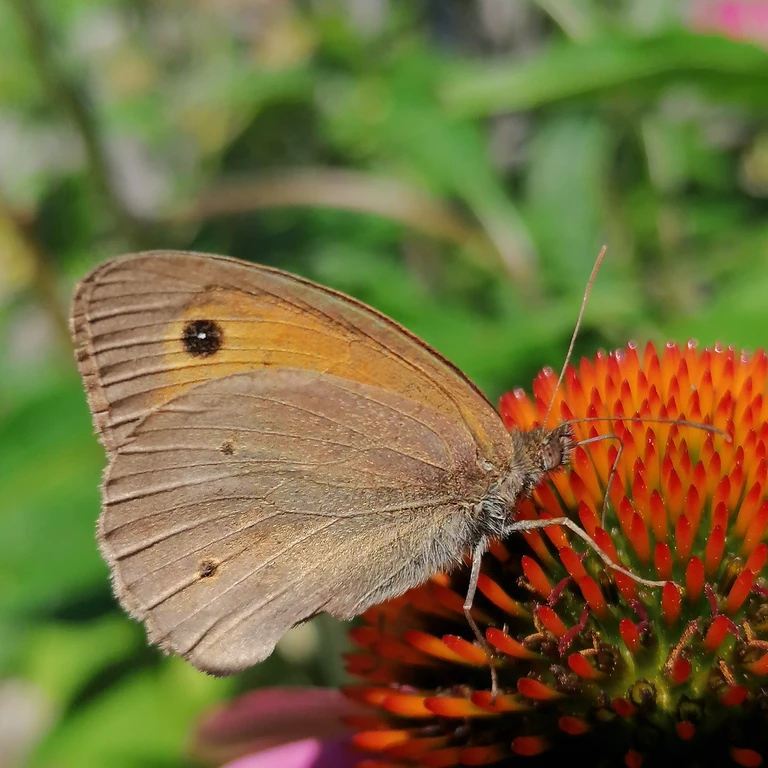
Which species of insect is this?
Maniola jurtina
